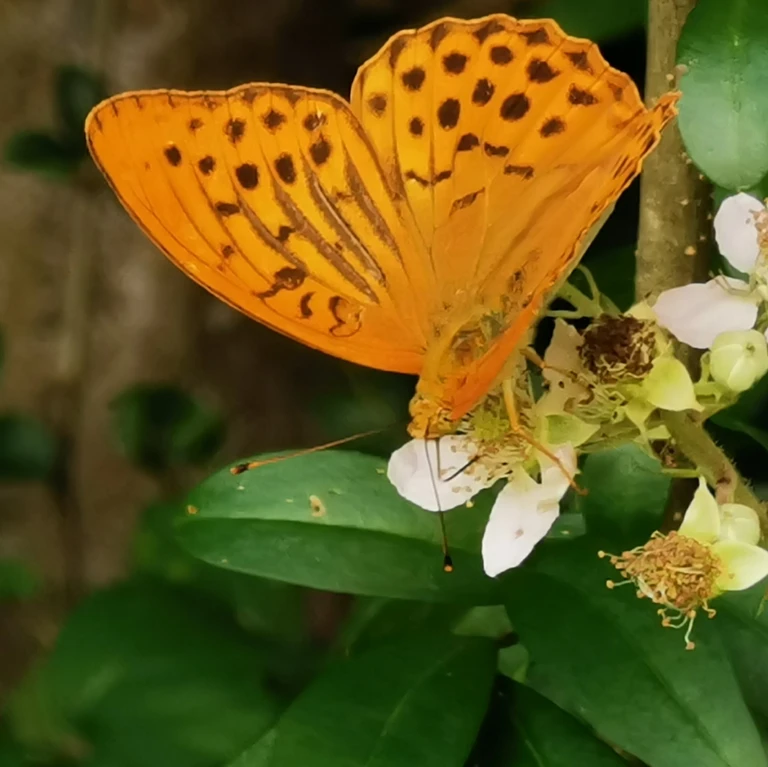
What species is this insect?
Argynnis paphia
